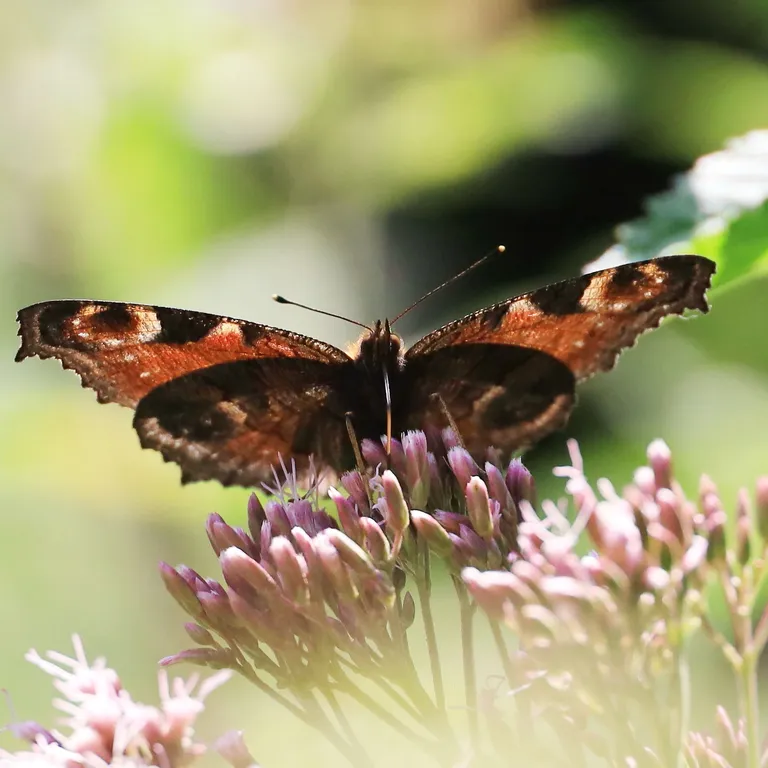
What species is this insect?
Aglais io
